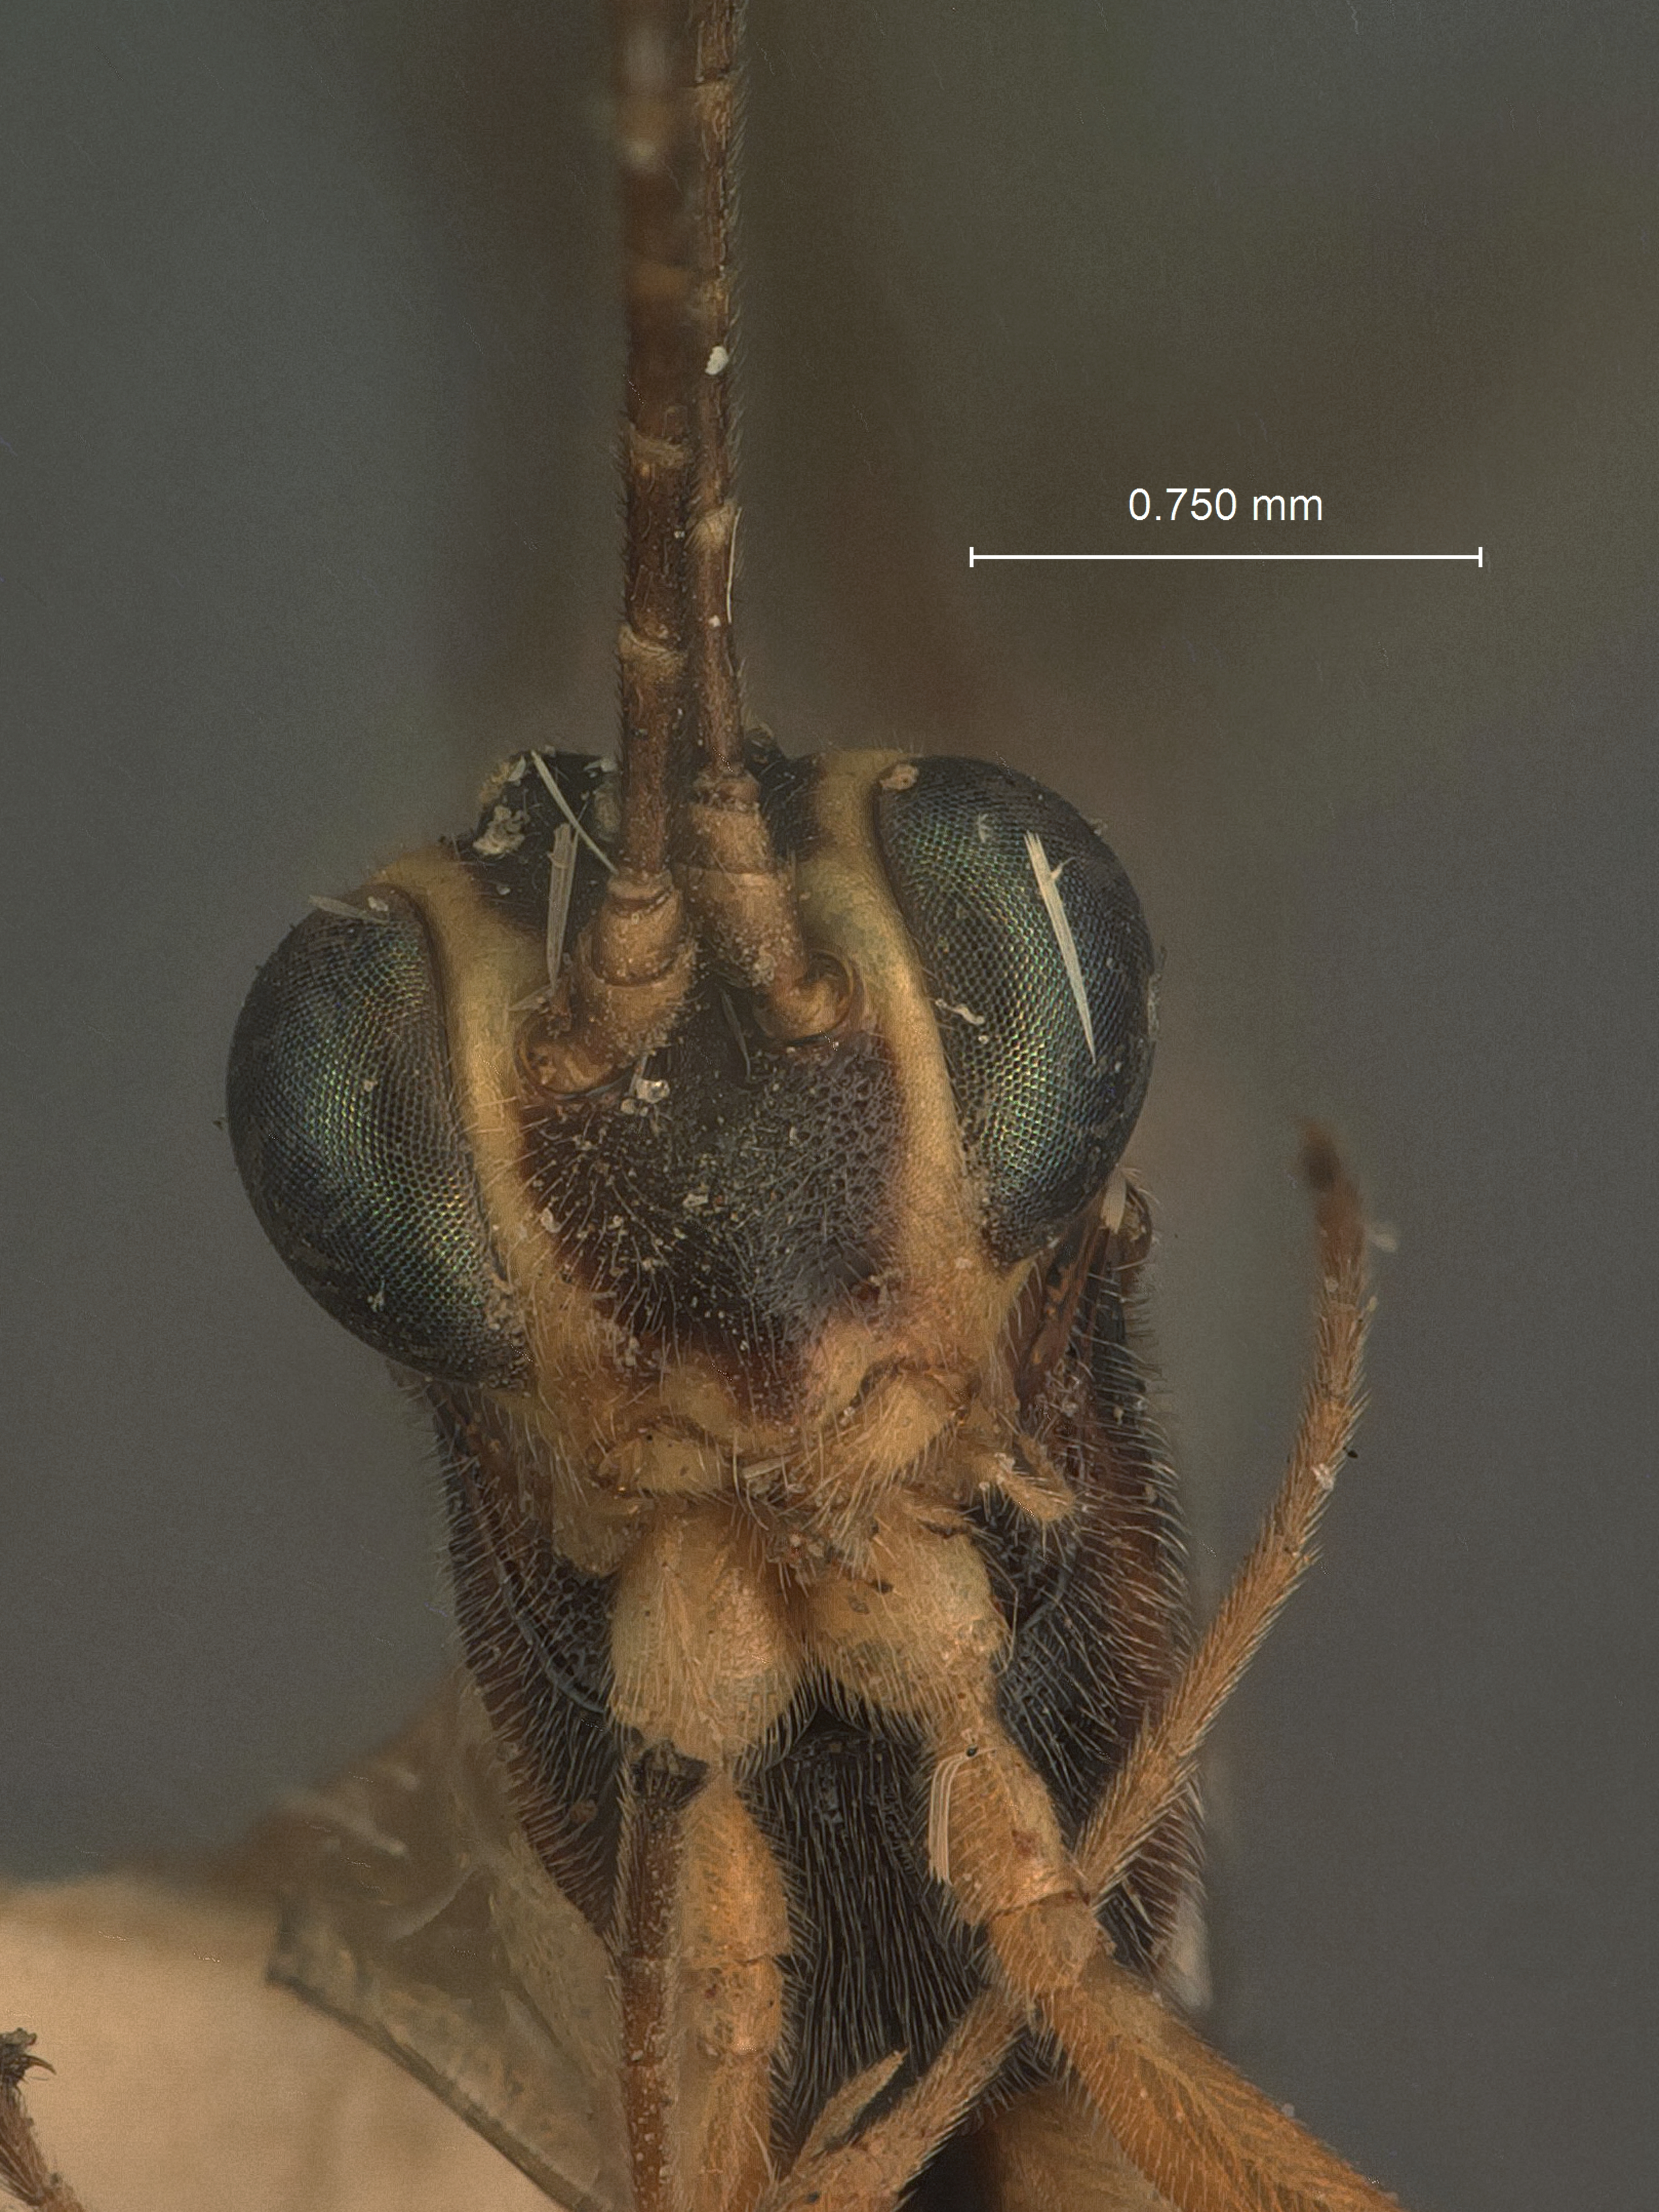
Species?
Cremastus pterophori
